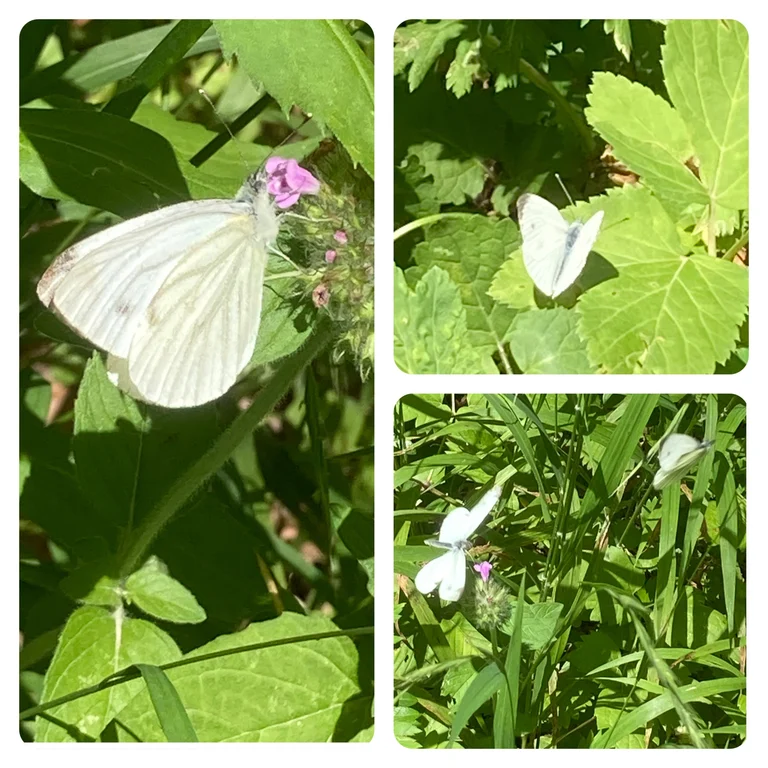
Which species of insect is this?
Pieris napi
